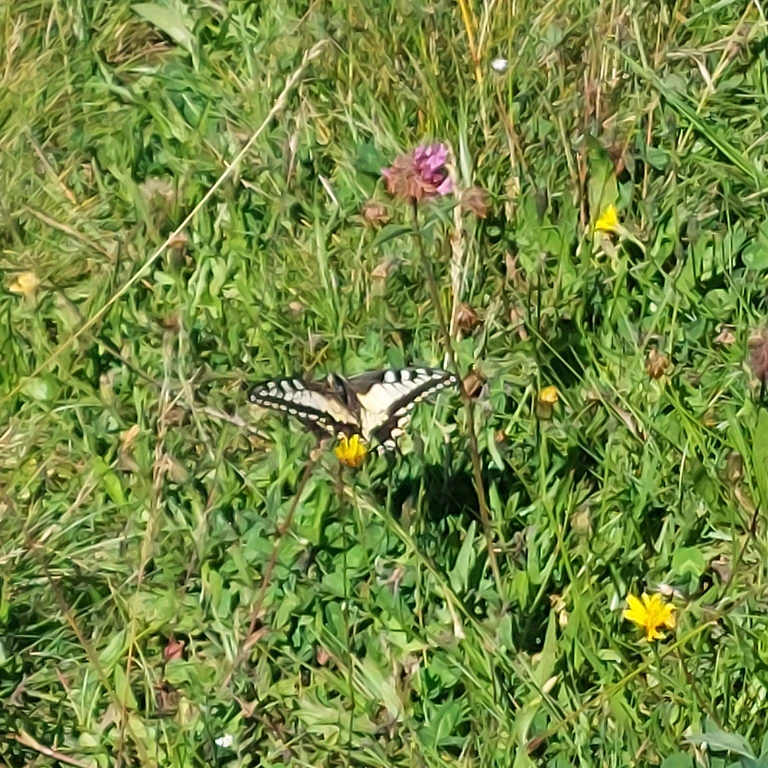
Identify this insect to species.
Papilio machaon
